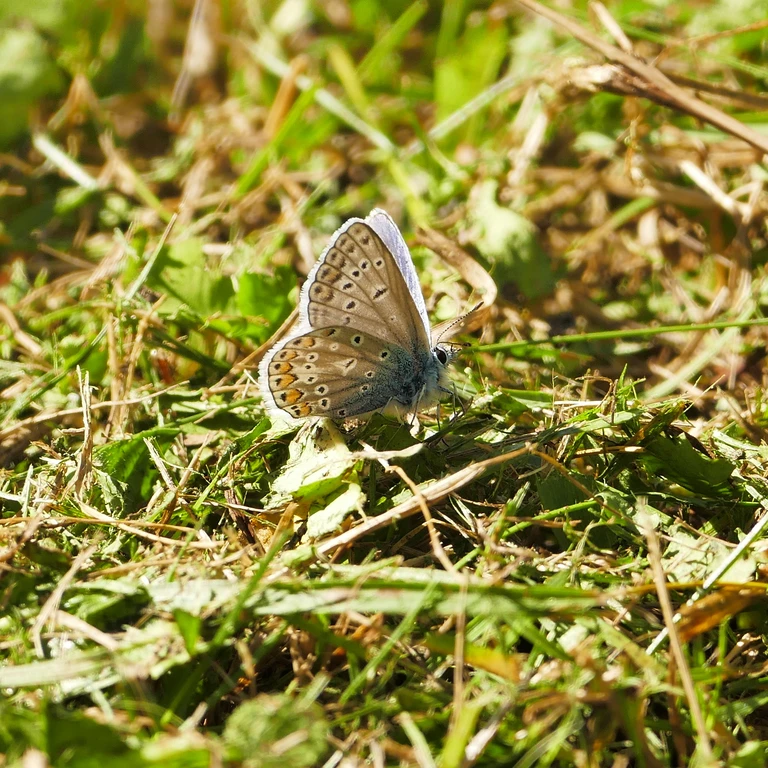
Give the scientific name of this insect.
Polyommatus icarus
